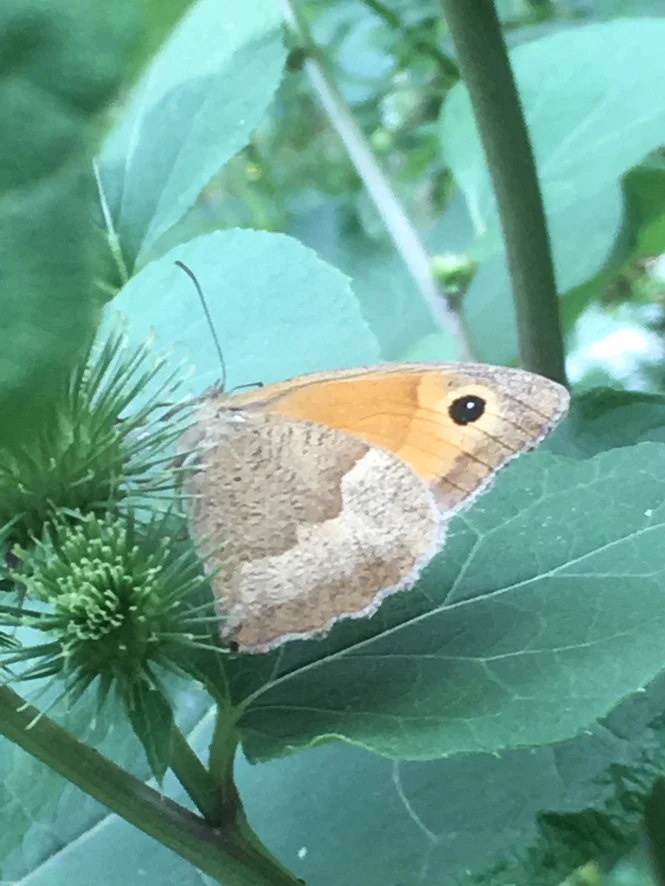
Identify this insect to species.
Maniola jurtina
